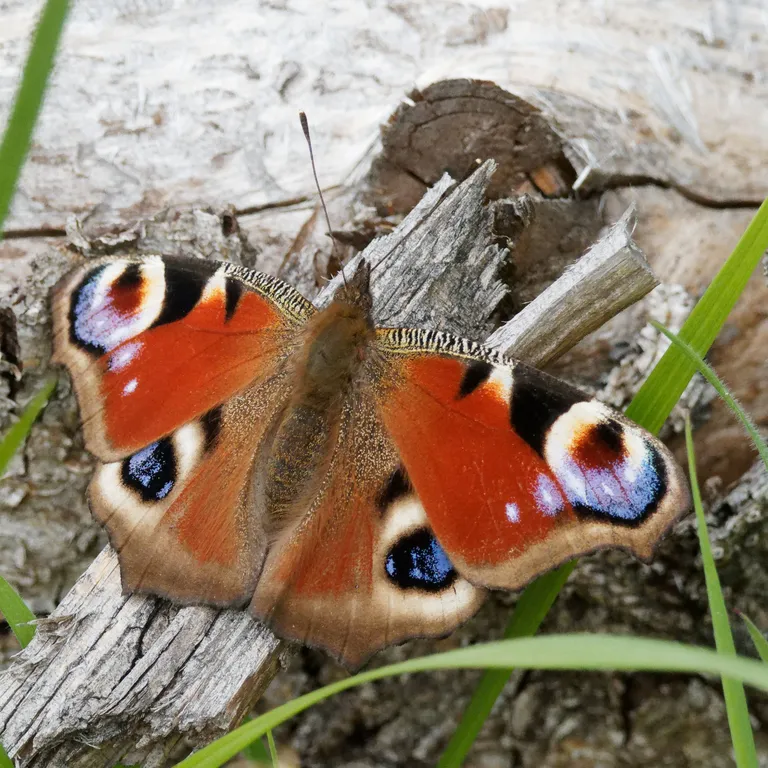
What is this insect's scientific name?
Aglais io
